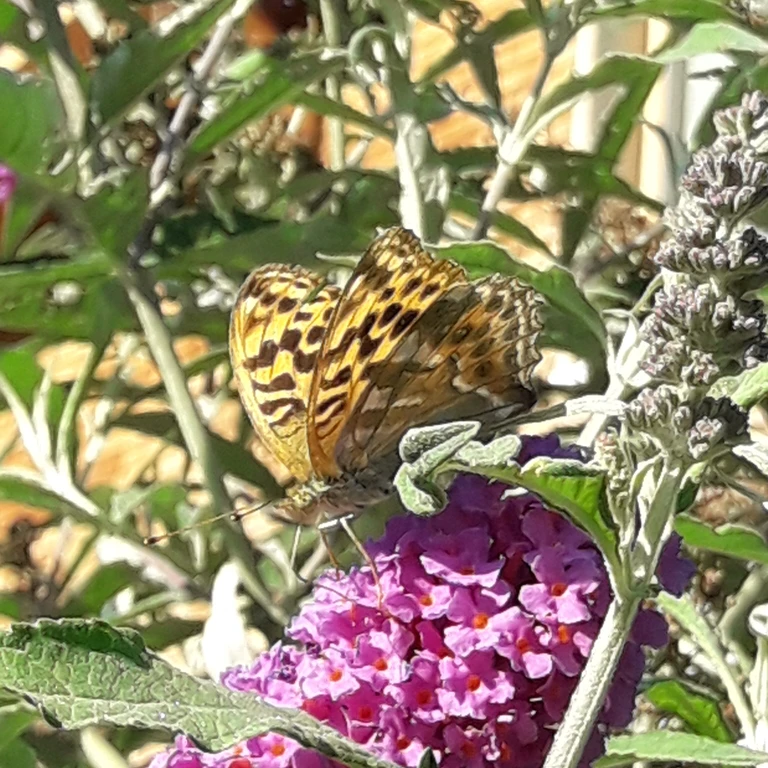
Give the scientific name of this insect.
Argynnis paphia
